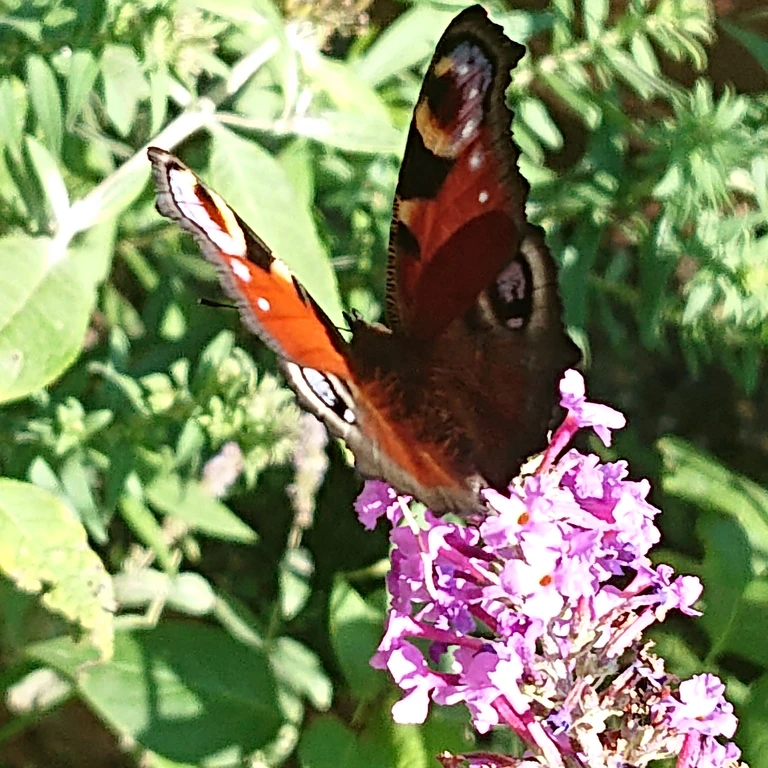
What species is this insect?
Aglais io
